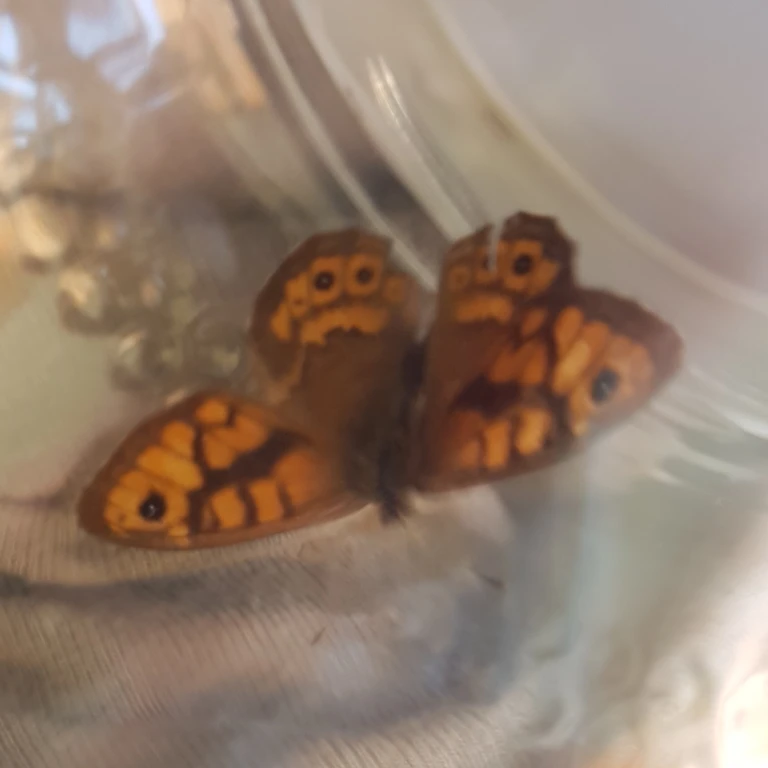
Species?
Lasiommata megera (also Pararge megera)
